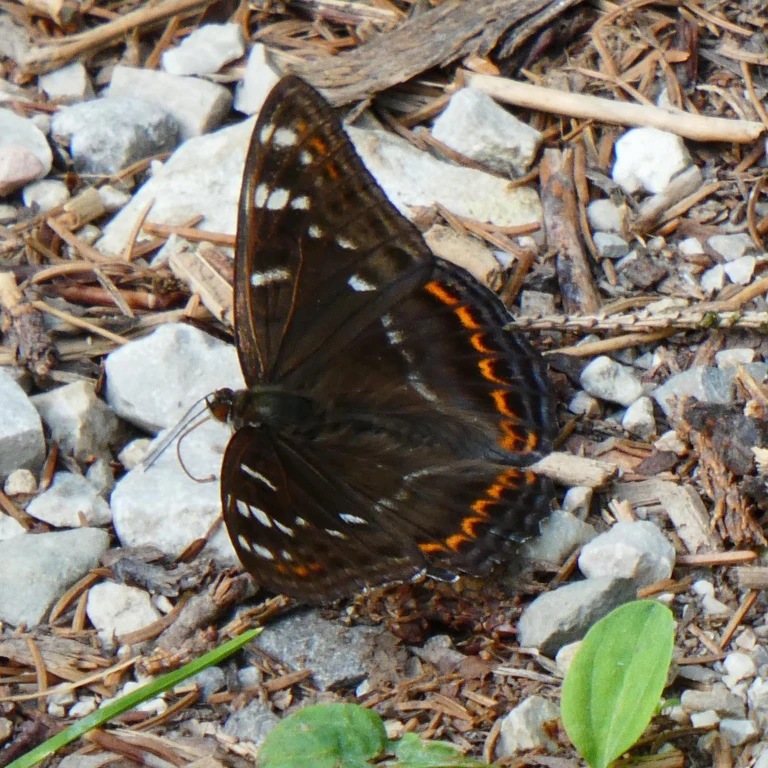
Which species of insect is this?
Limenitis populi
